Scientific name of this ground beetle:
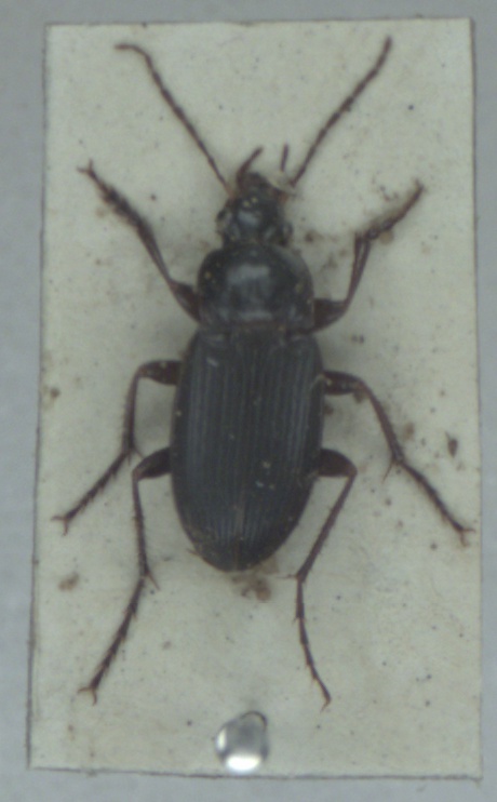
Calathus fuscipes
